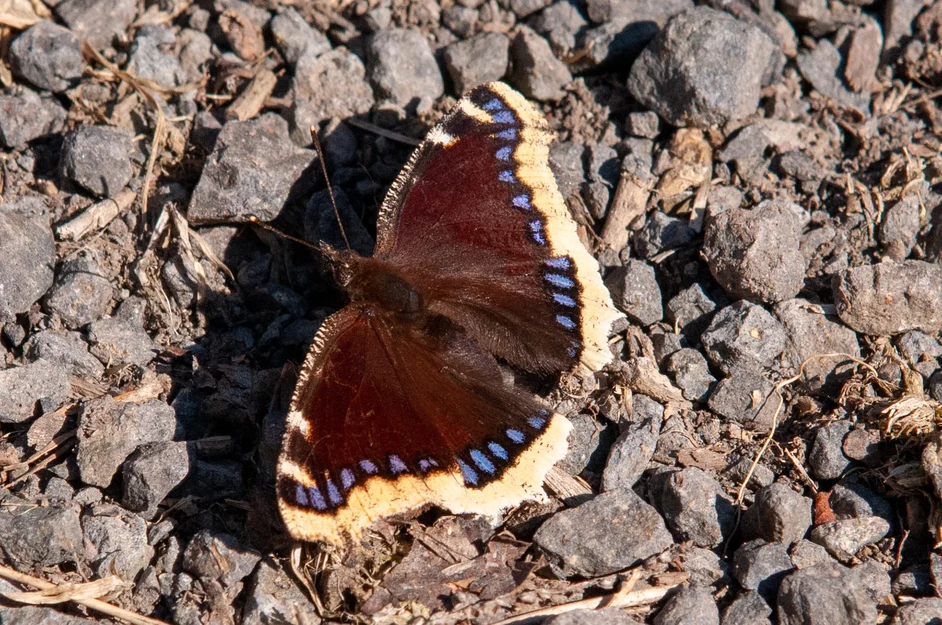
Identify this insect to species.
Nymphalis antiopa
